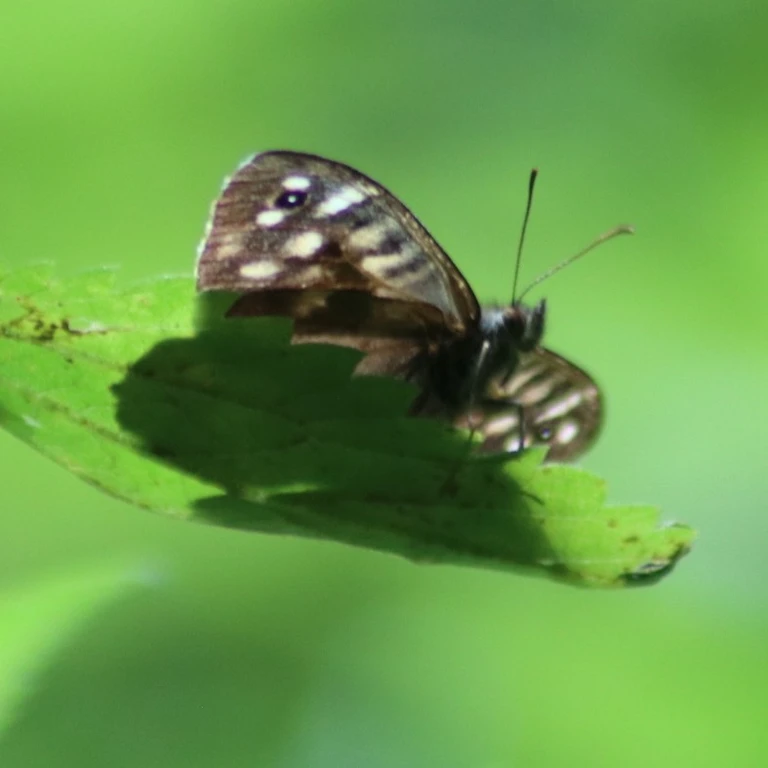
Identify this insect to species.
Pararge aegeria
